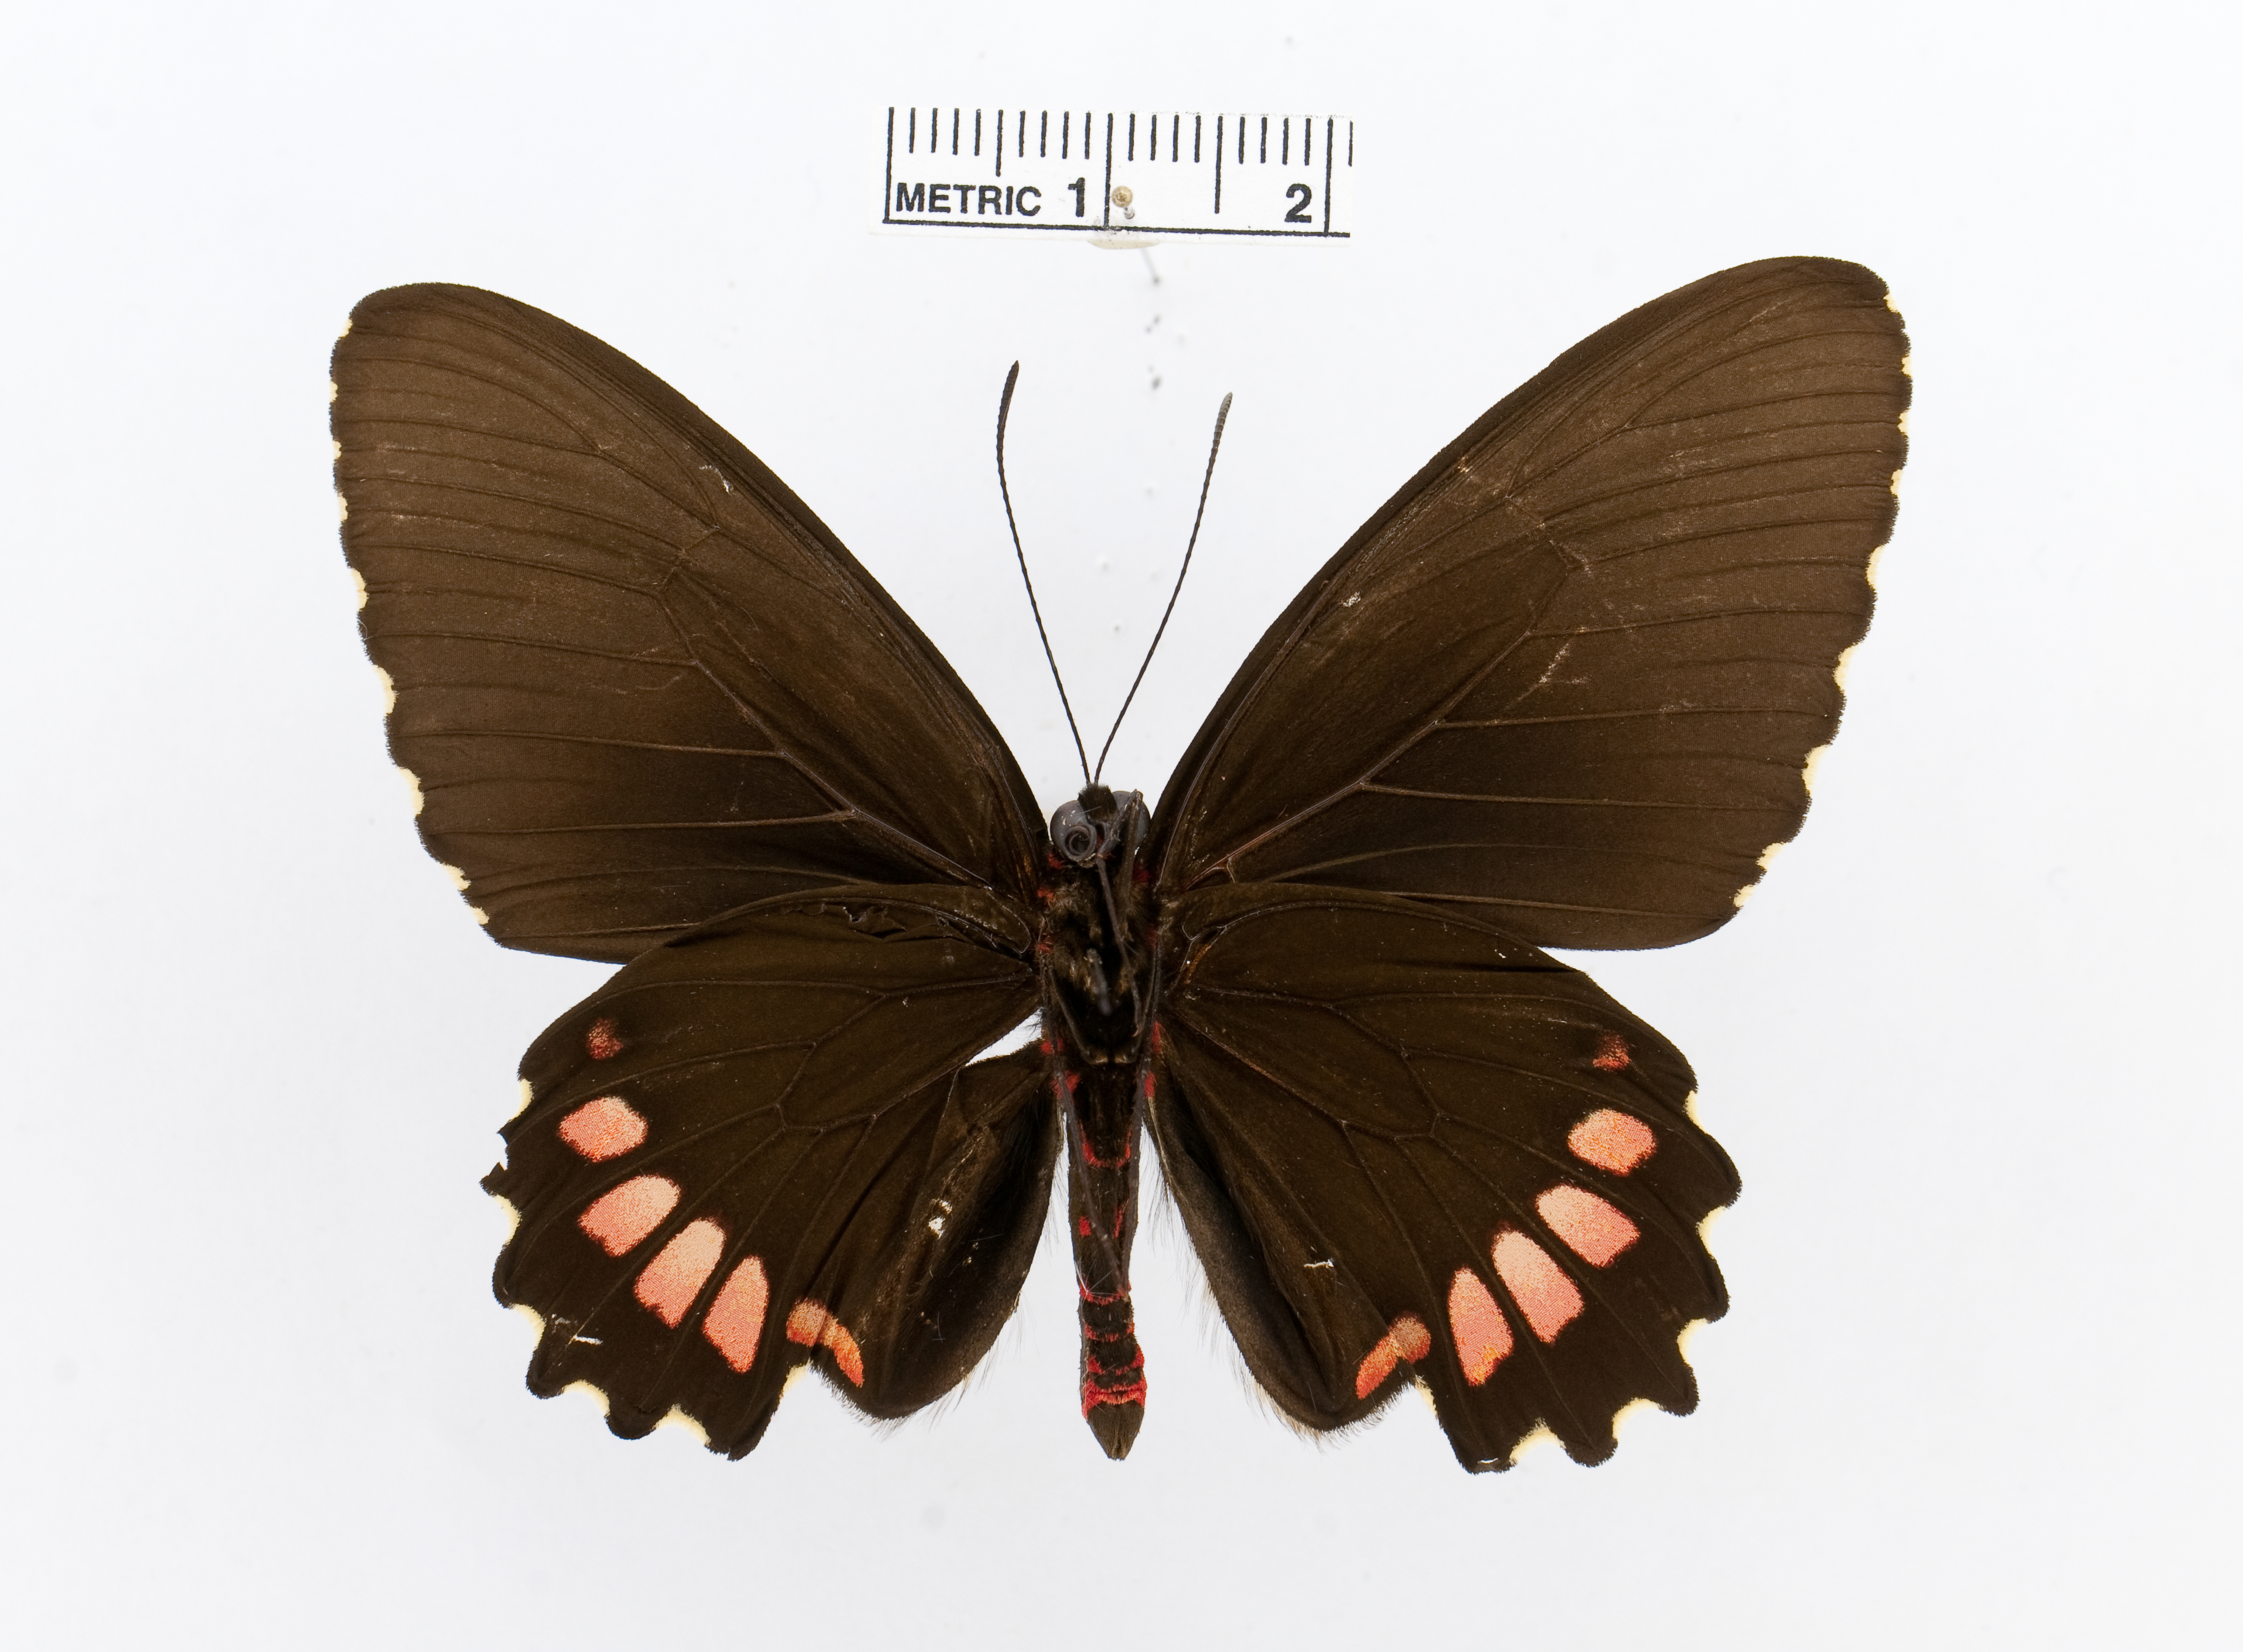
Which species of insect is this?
Parides erithalion
